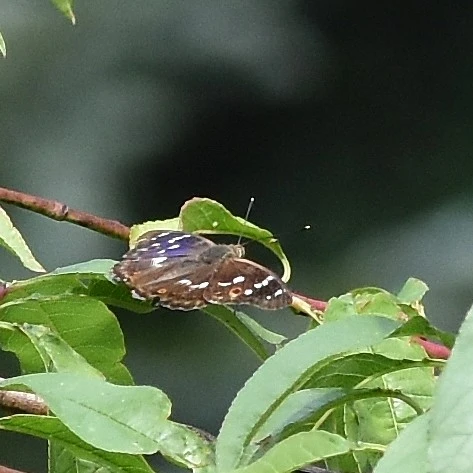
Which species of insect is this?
Apatura ilia
